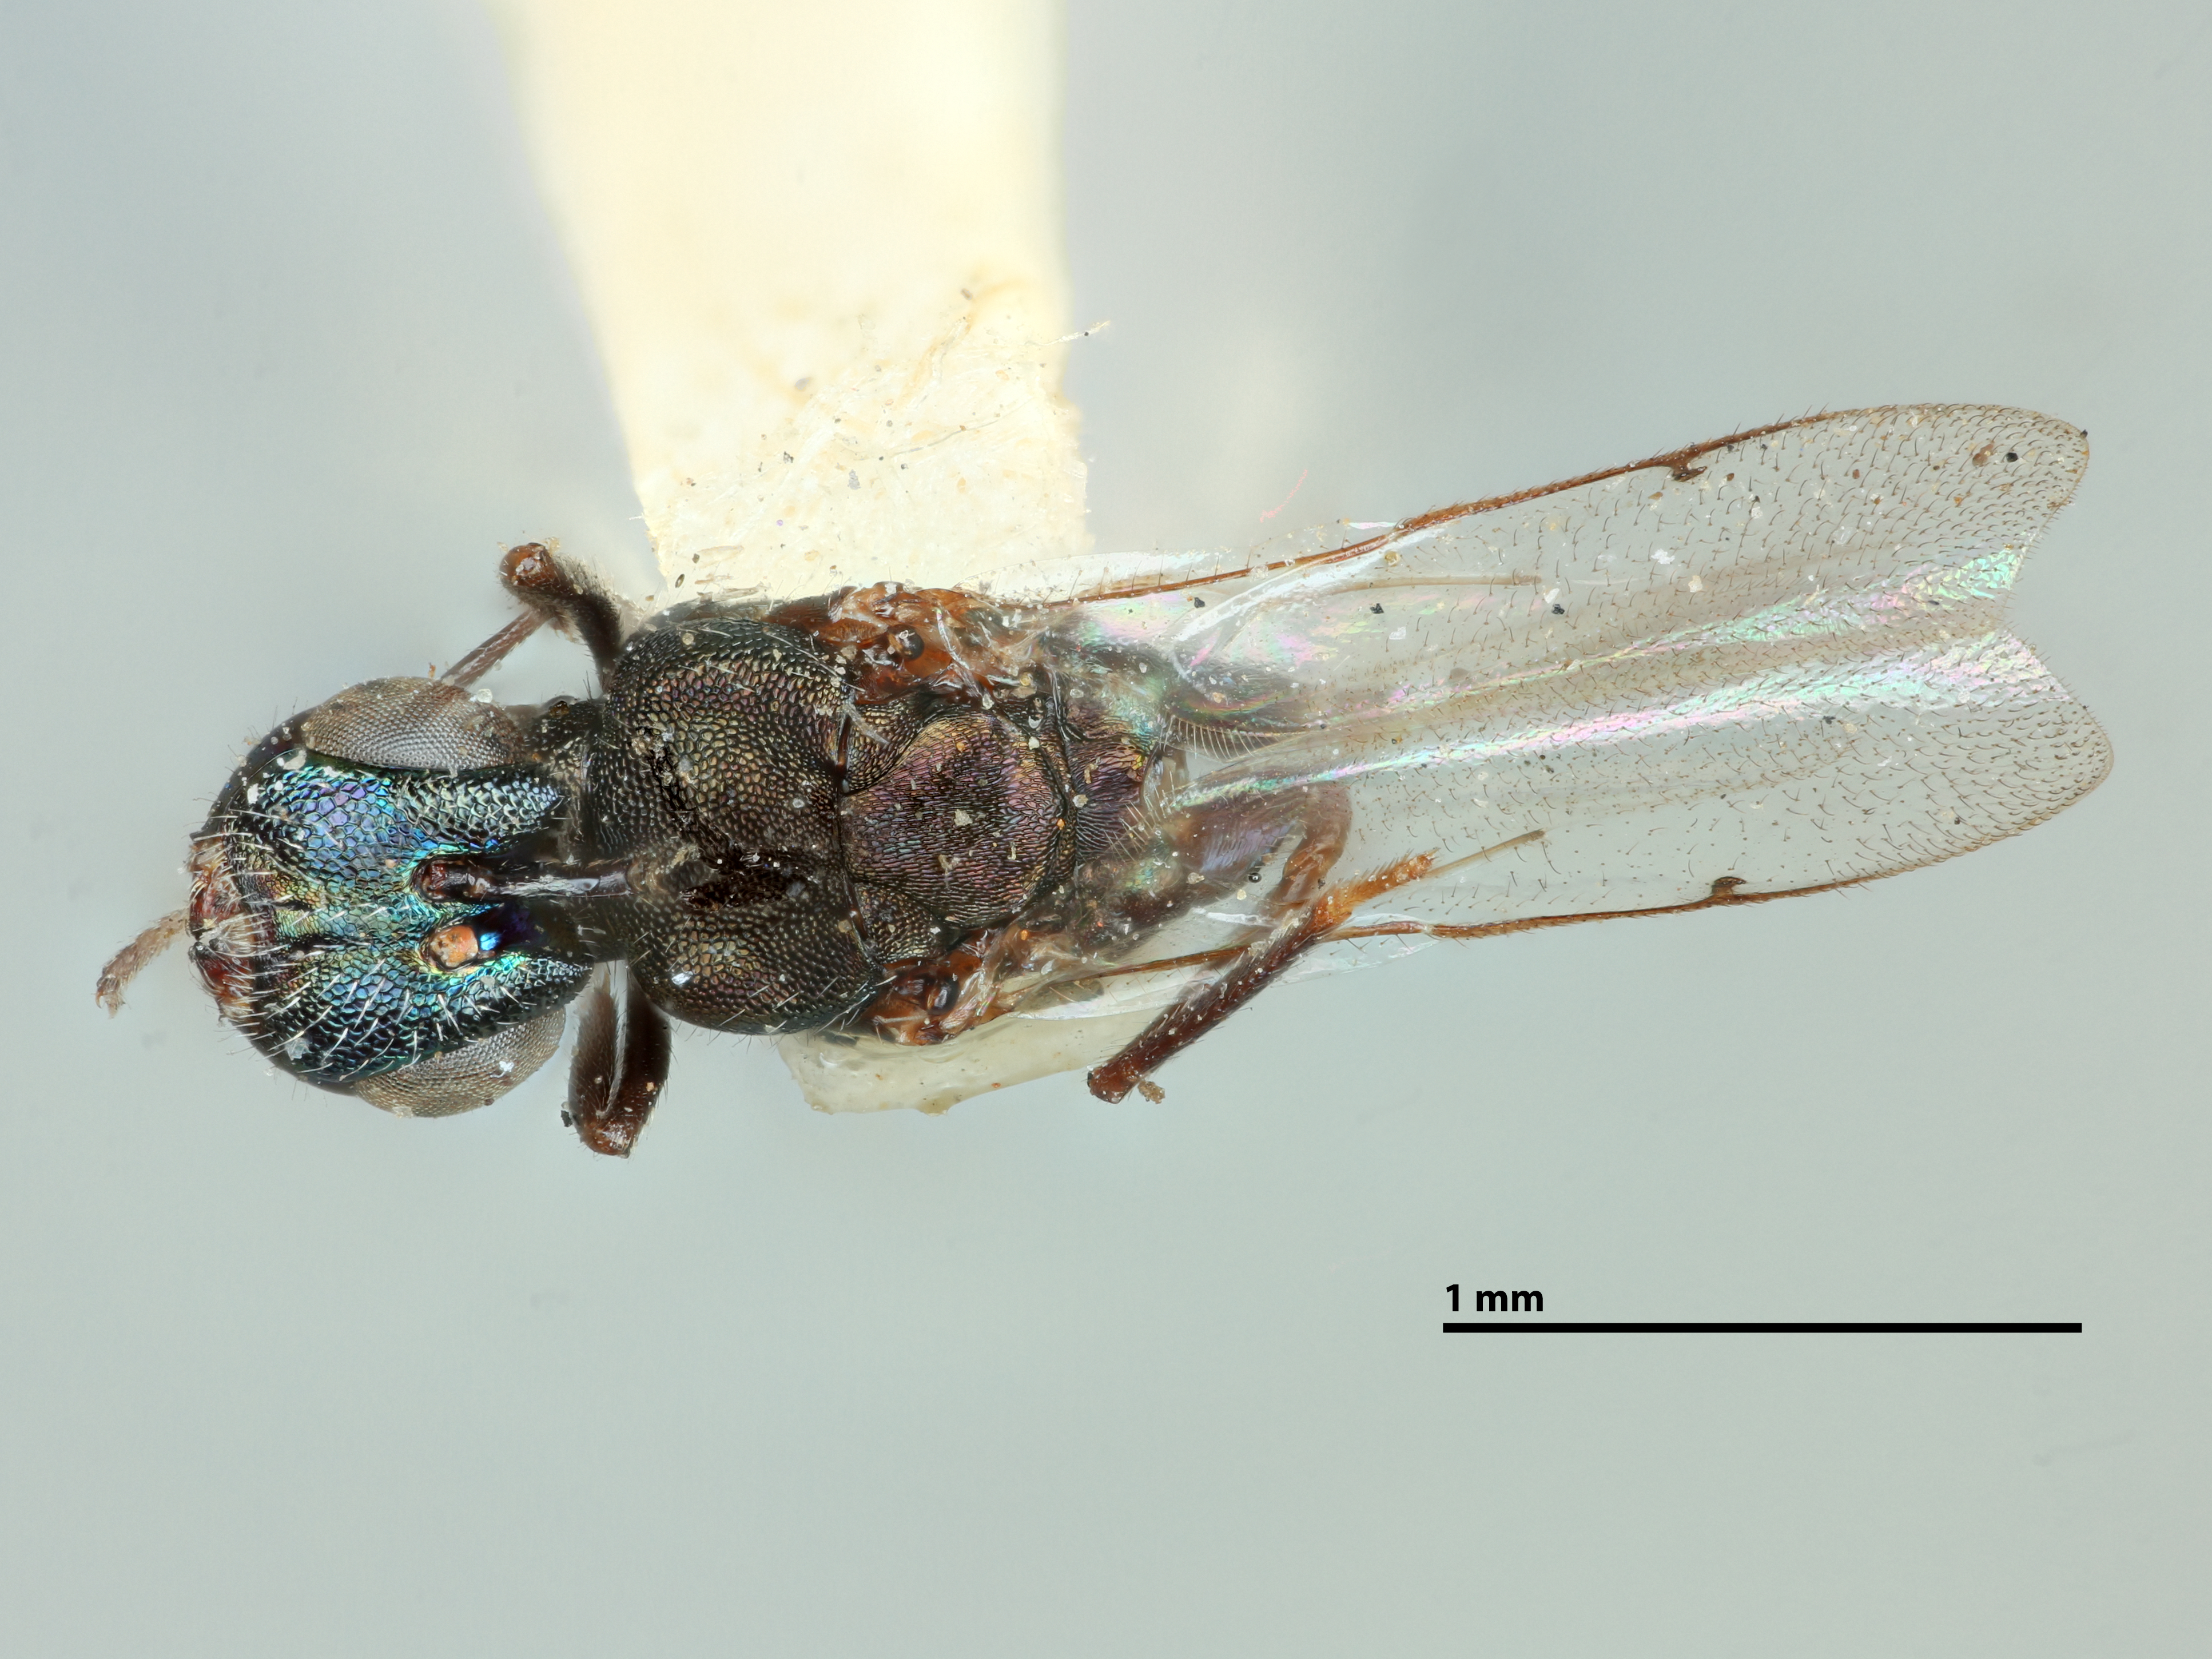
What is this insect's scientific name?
Chirolophus koebelei
